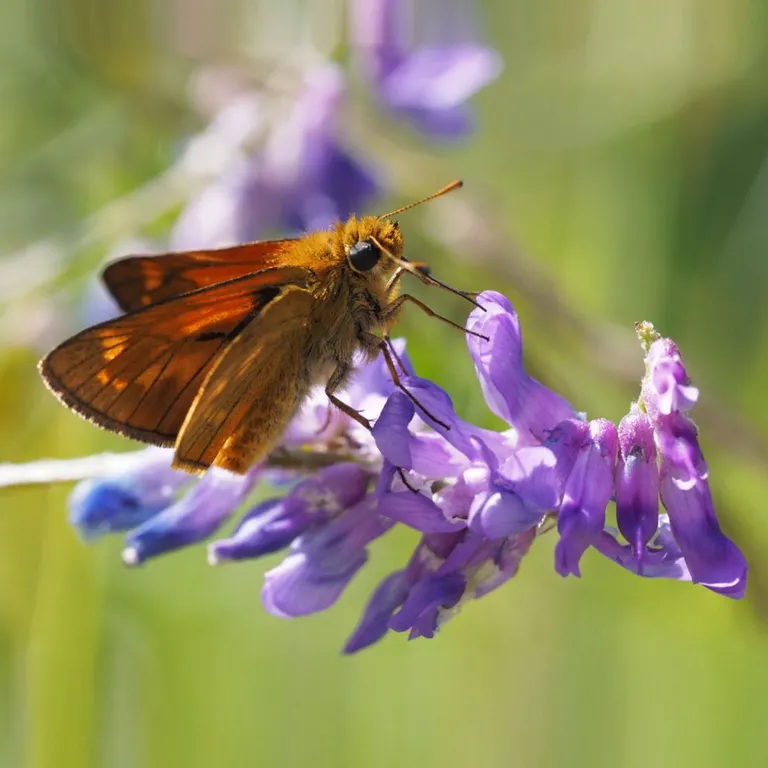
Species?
Ochlodes sylvanus (also Ochlodes venata)
